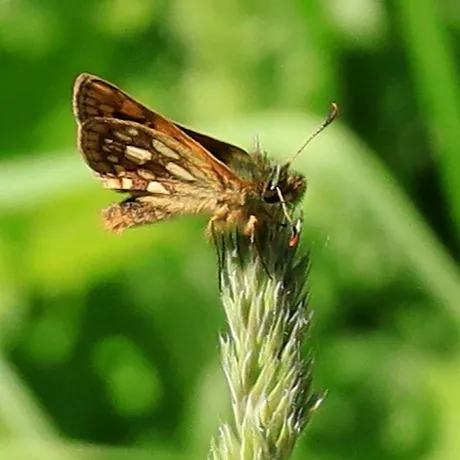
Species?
Carterocephalus palaemon
